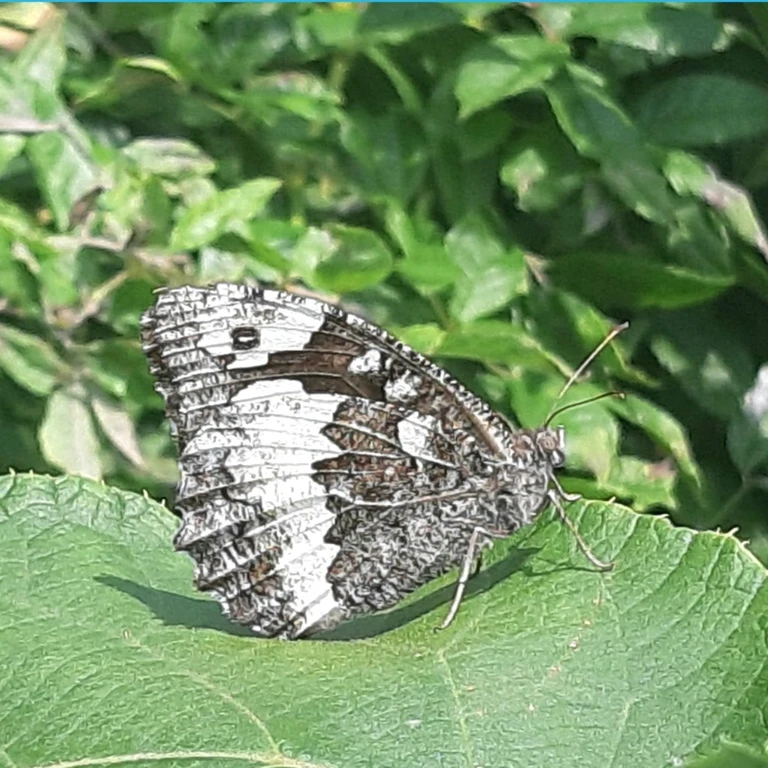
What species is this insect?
Brintesia circe
